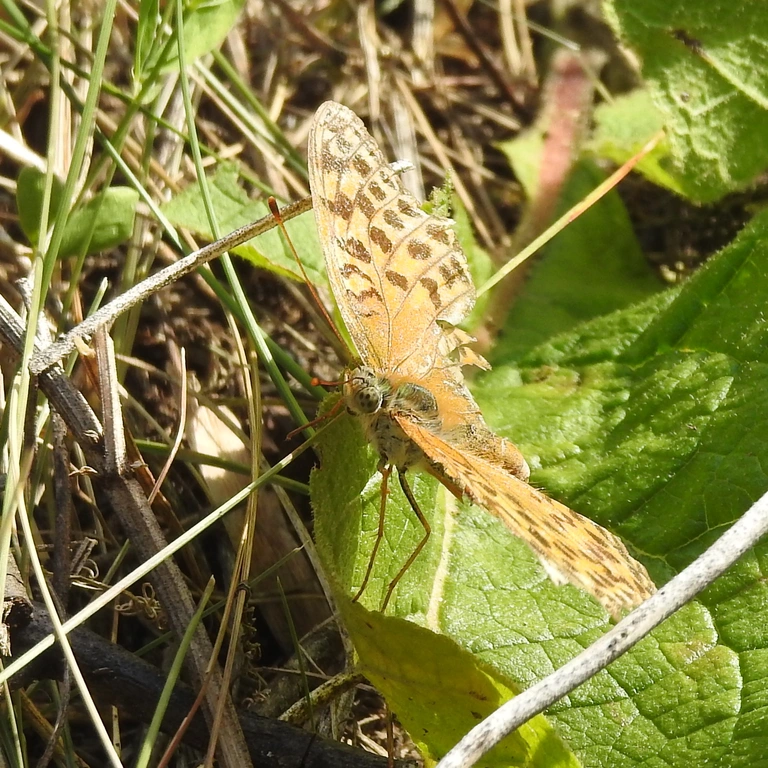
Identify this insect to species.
Argynnis paphia
